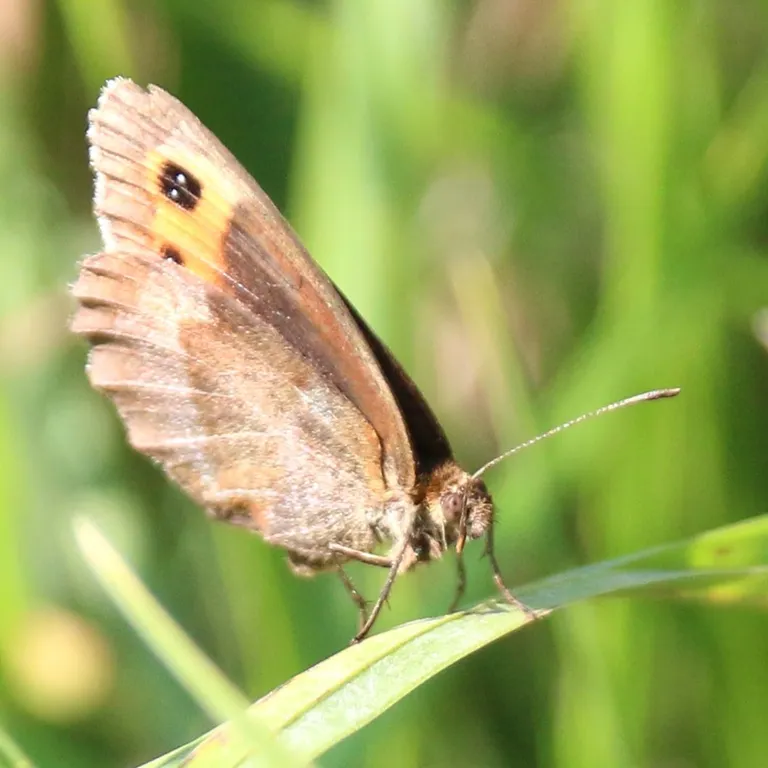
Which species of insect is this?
Erebia aethiops
